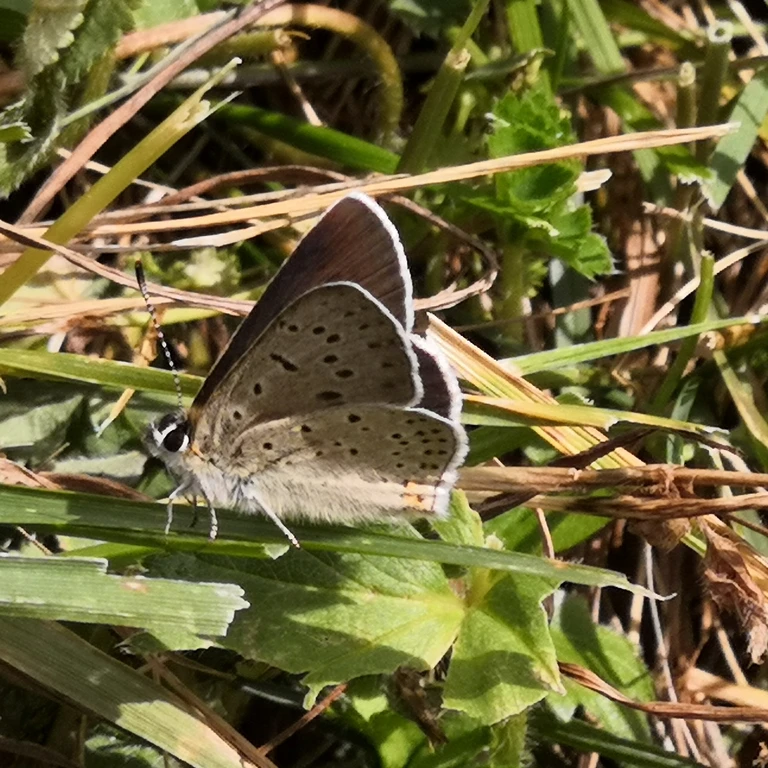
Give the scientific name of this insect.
Lycaena tityrus (also Loweia tityrus)
